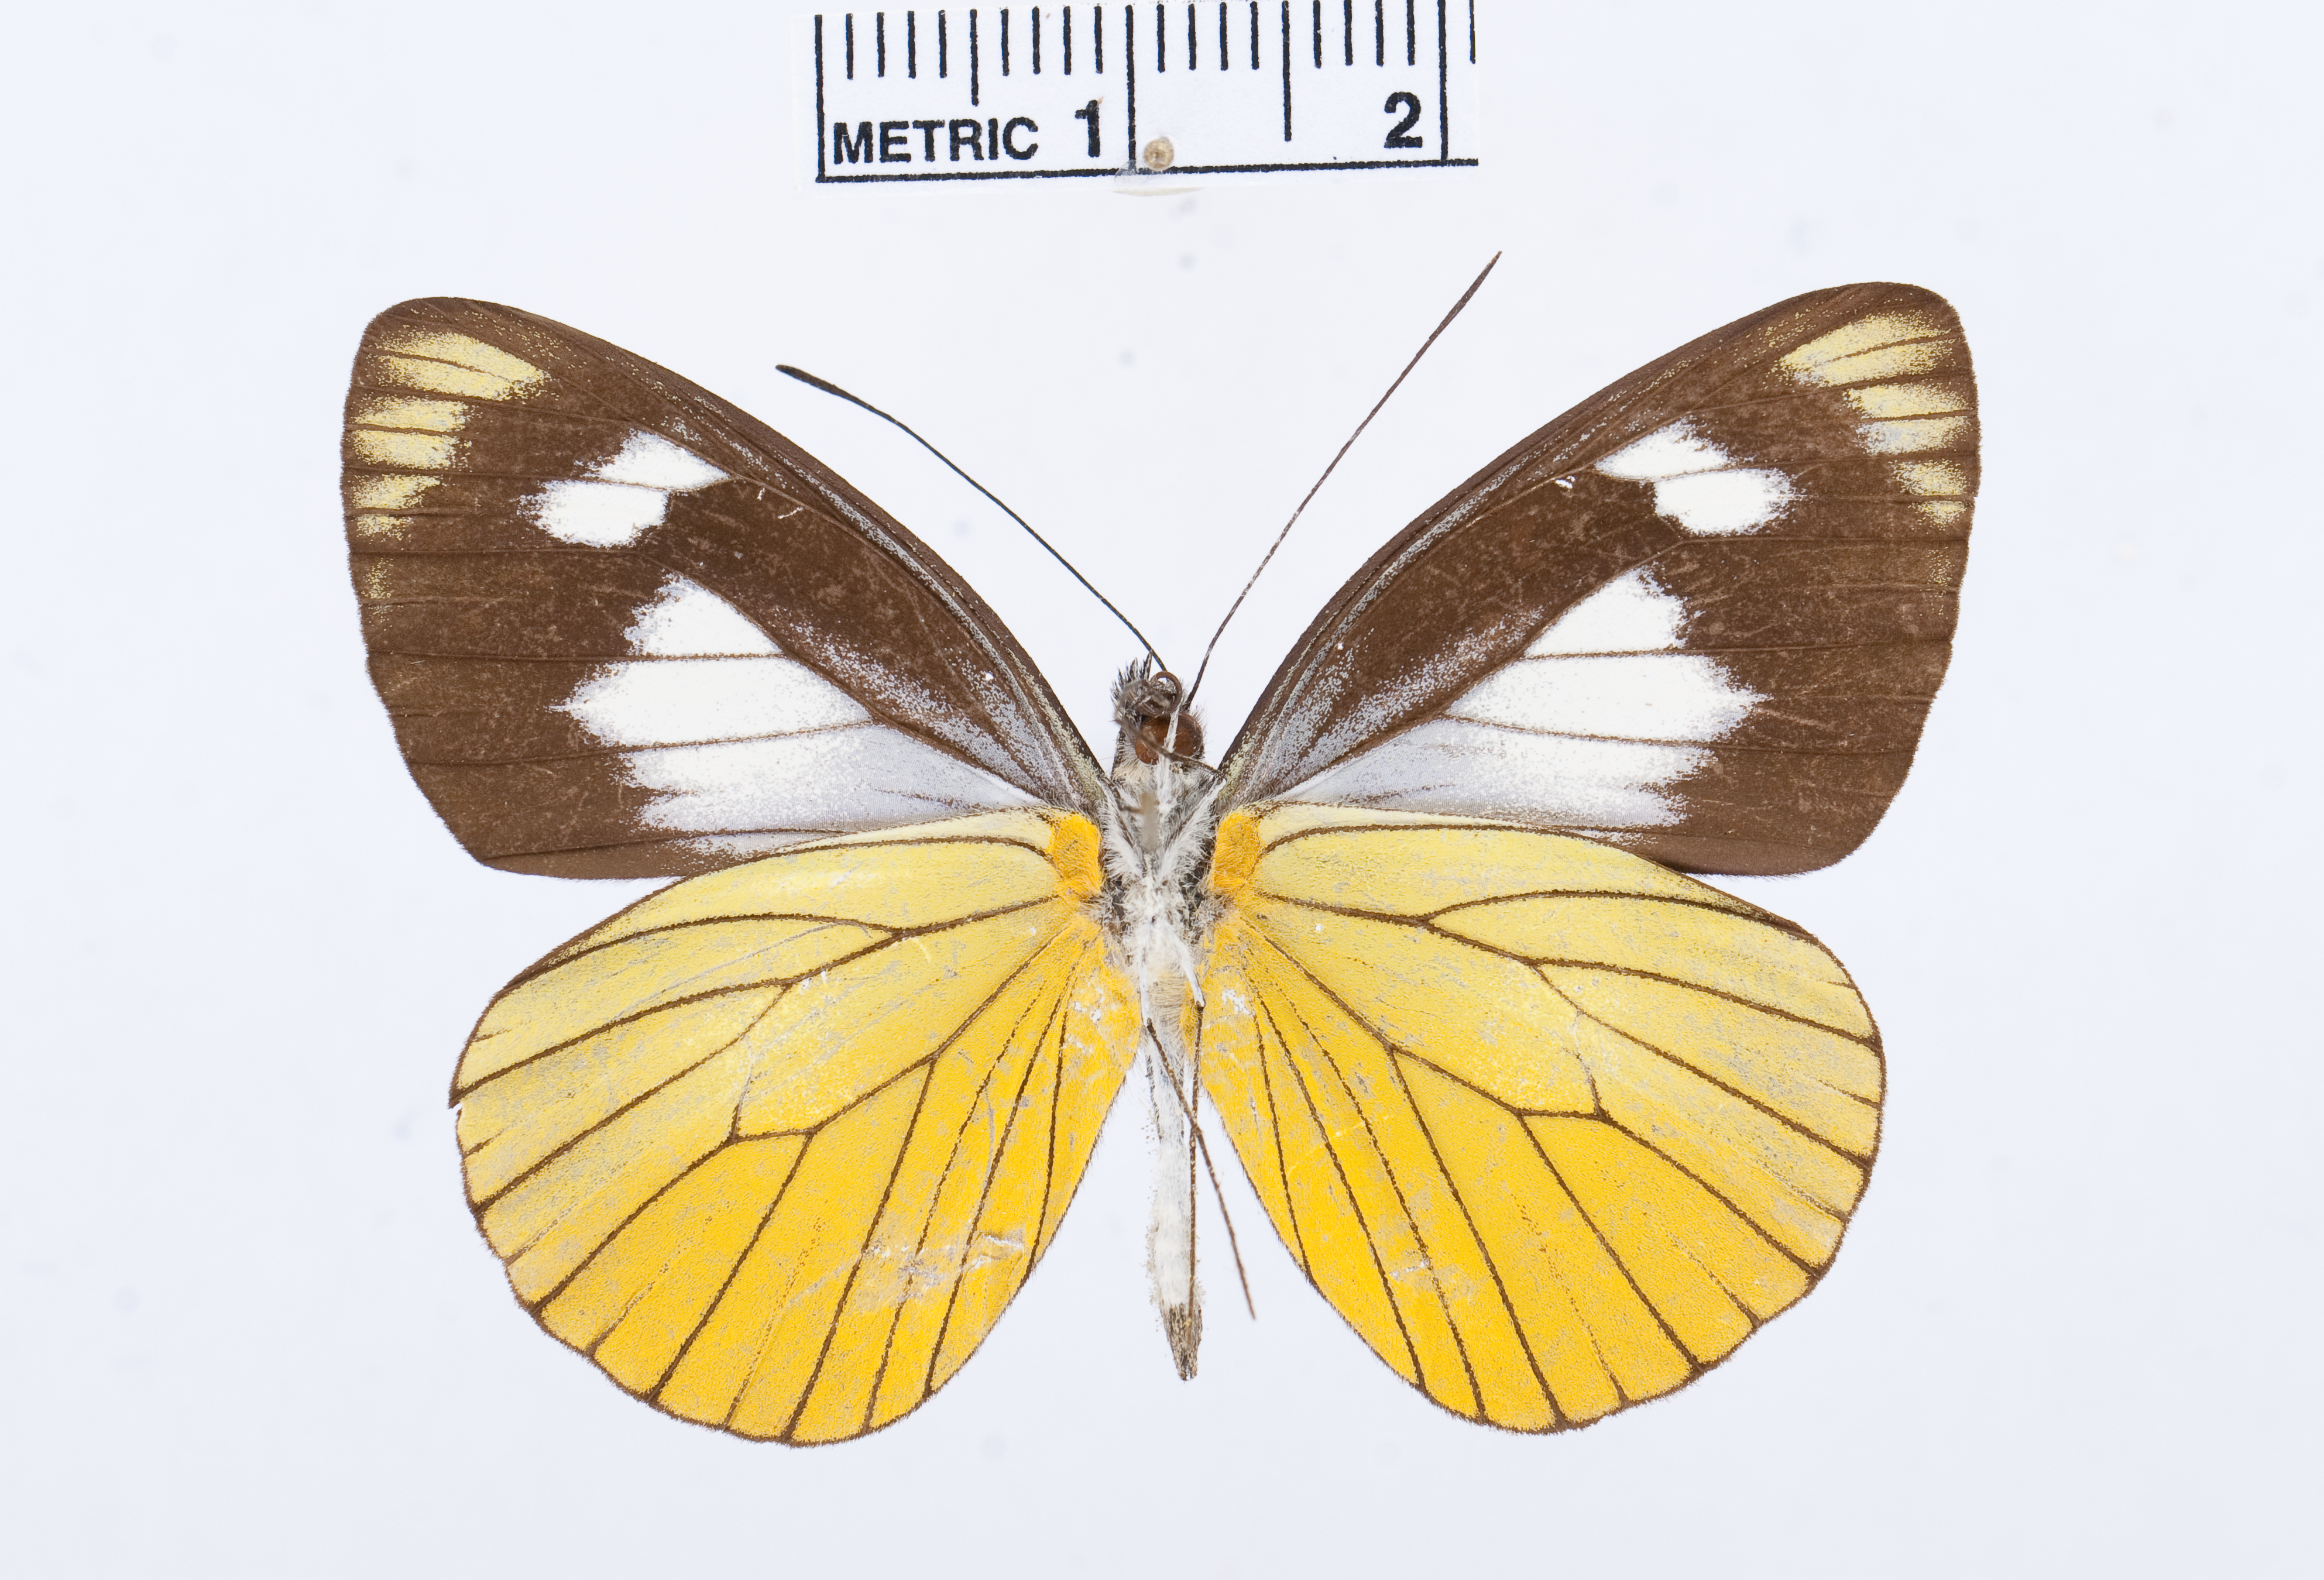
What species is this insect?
Leptophobia caesia
